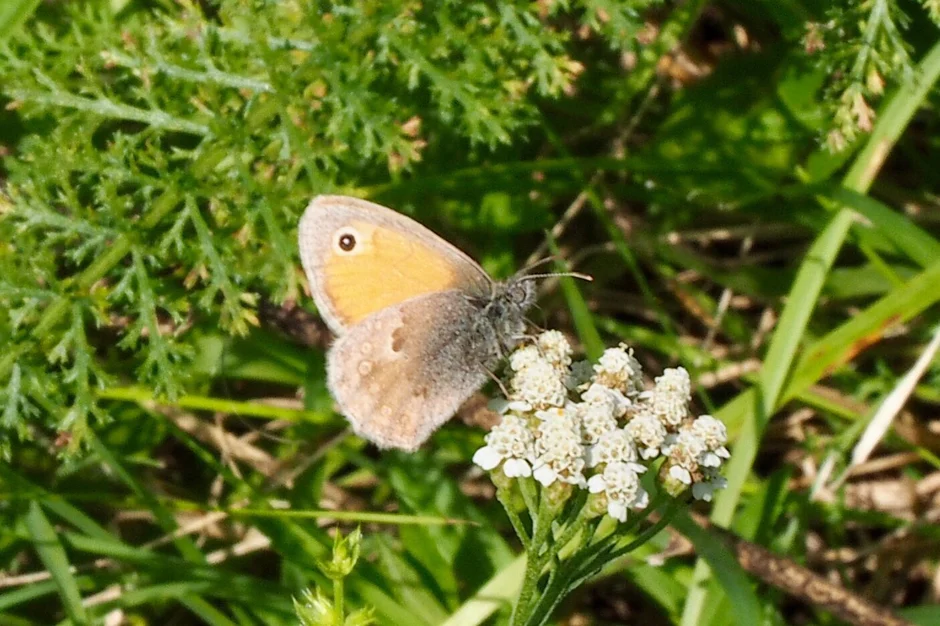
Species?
Coenonympha pamphilus
